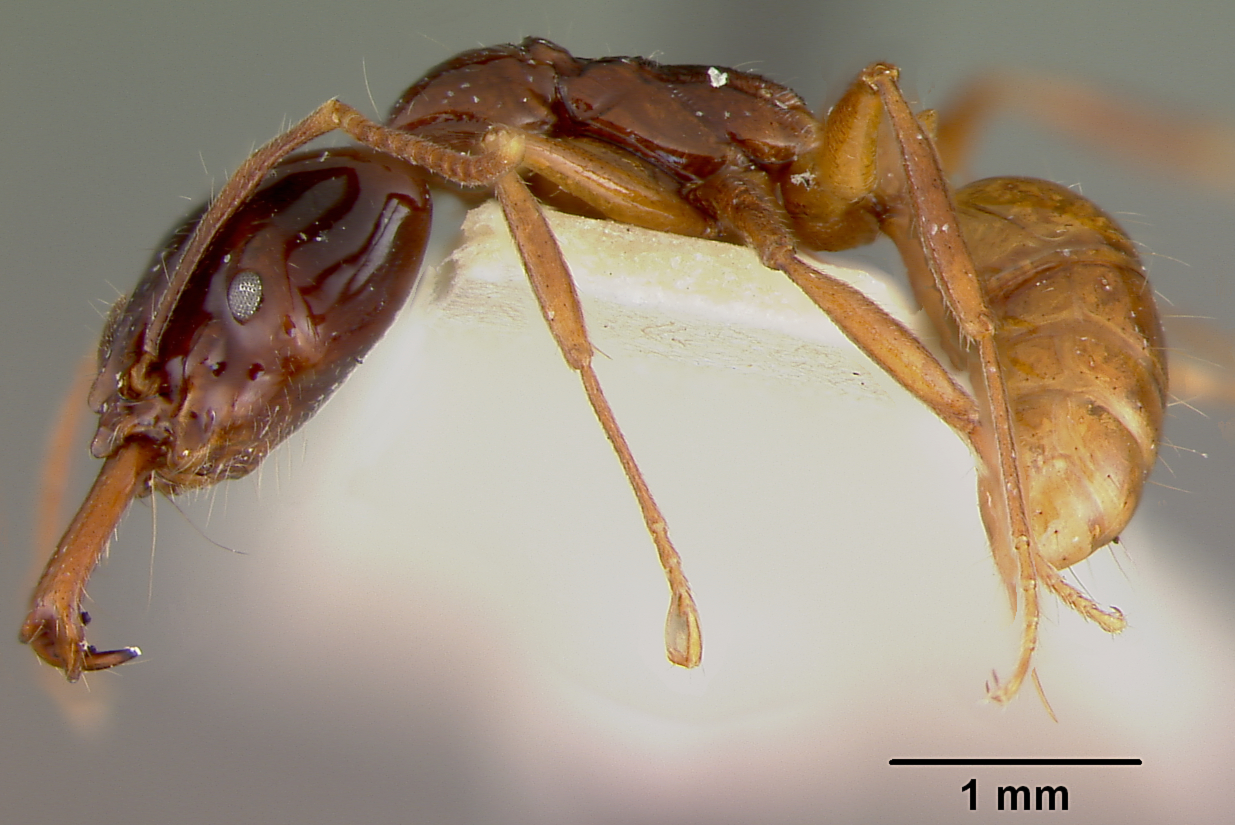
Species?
Anochetus cato
